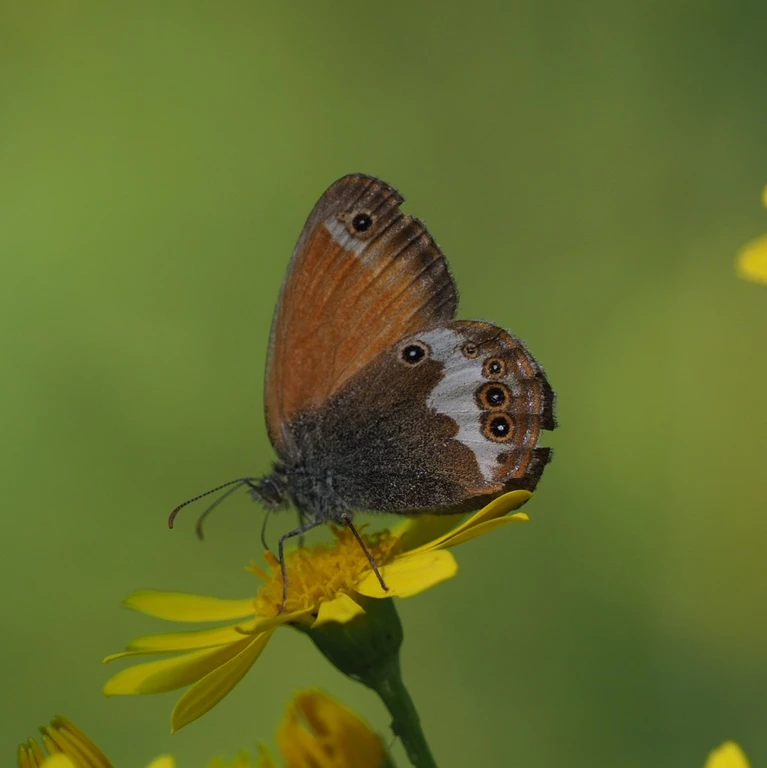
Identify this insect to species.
Coenonympha arcania
